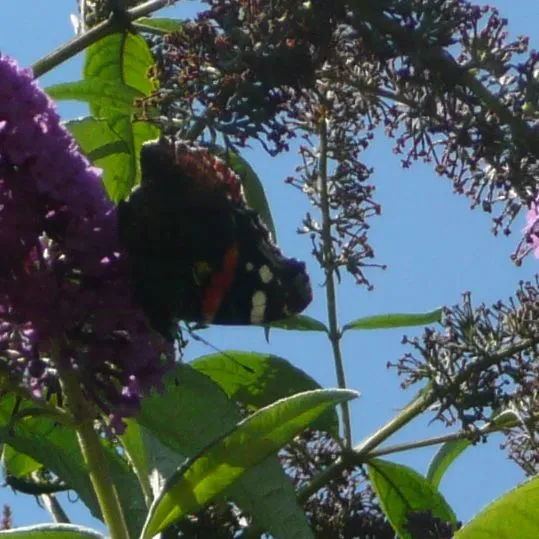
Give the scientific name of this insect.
Vanessa atalanta
